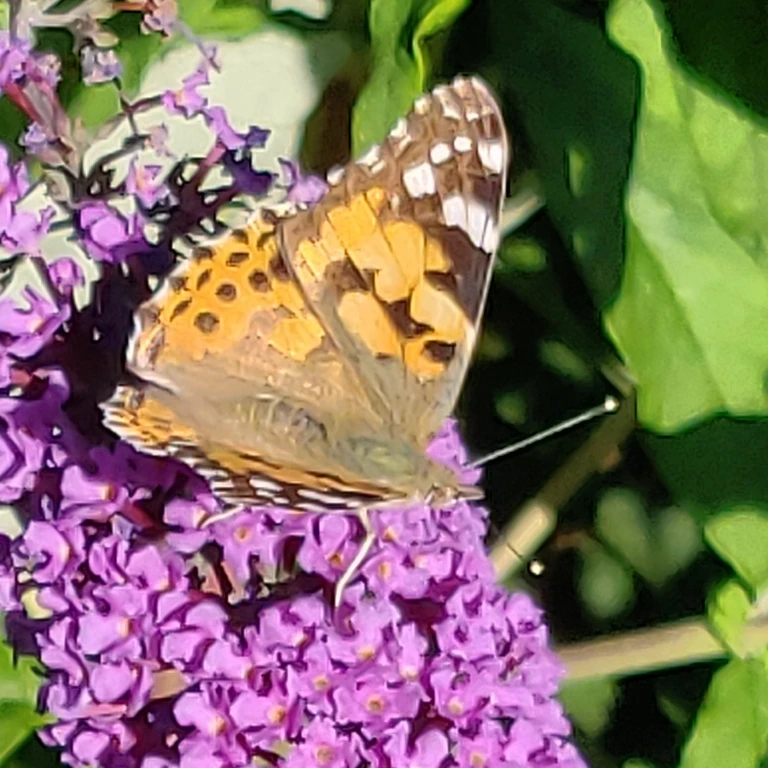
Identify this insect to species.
Vanessa cardui
